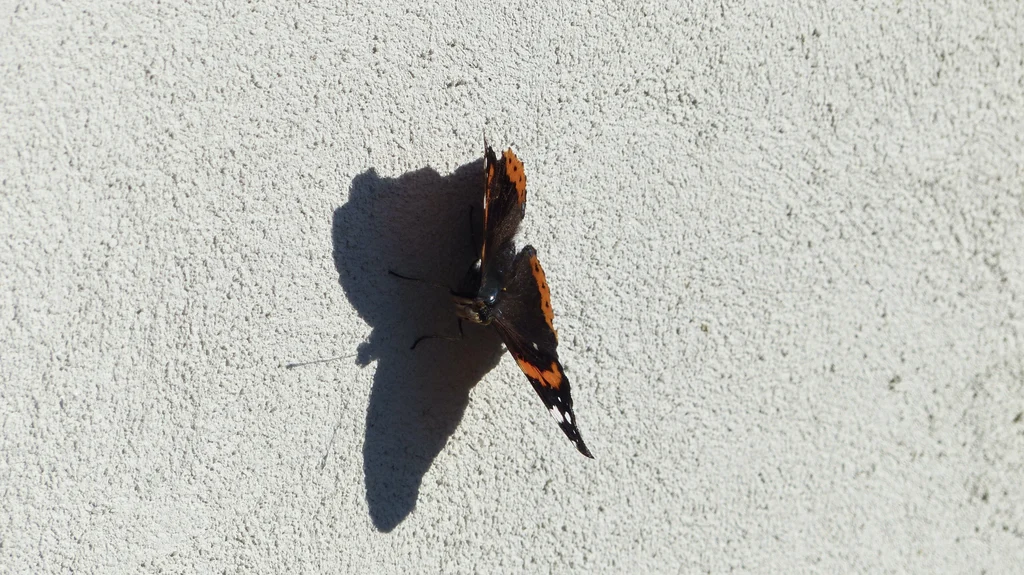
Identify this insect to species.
Vanessa atalanta
